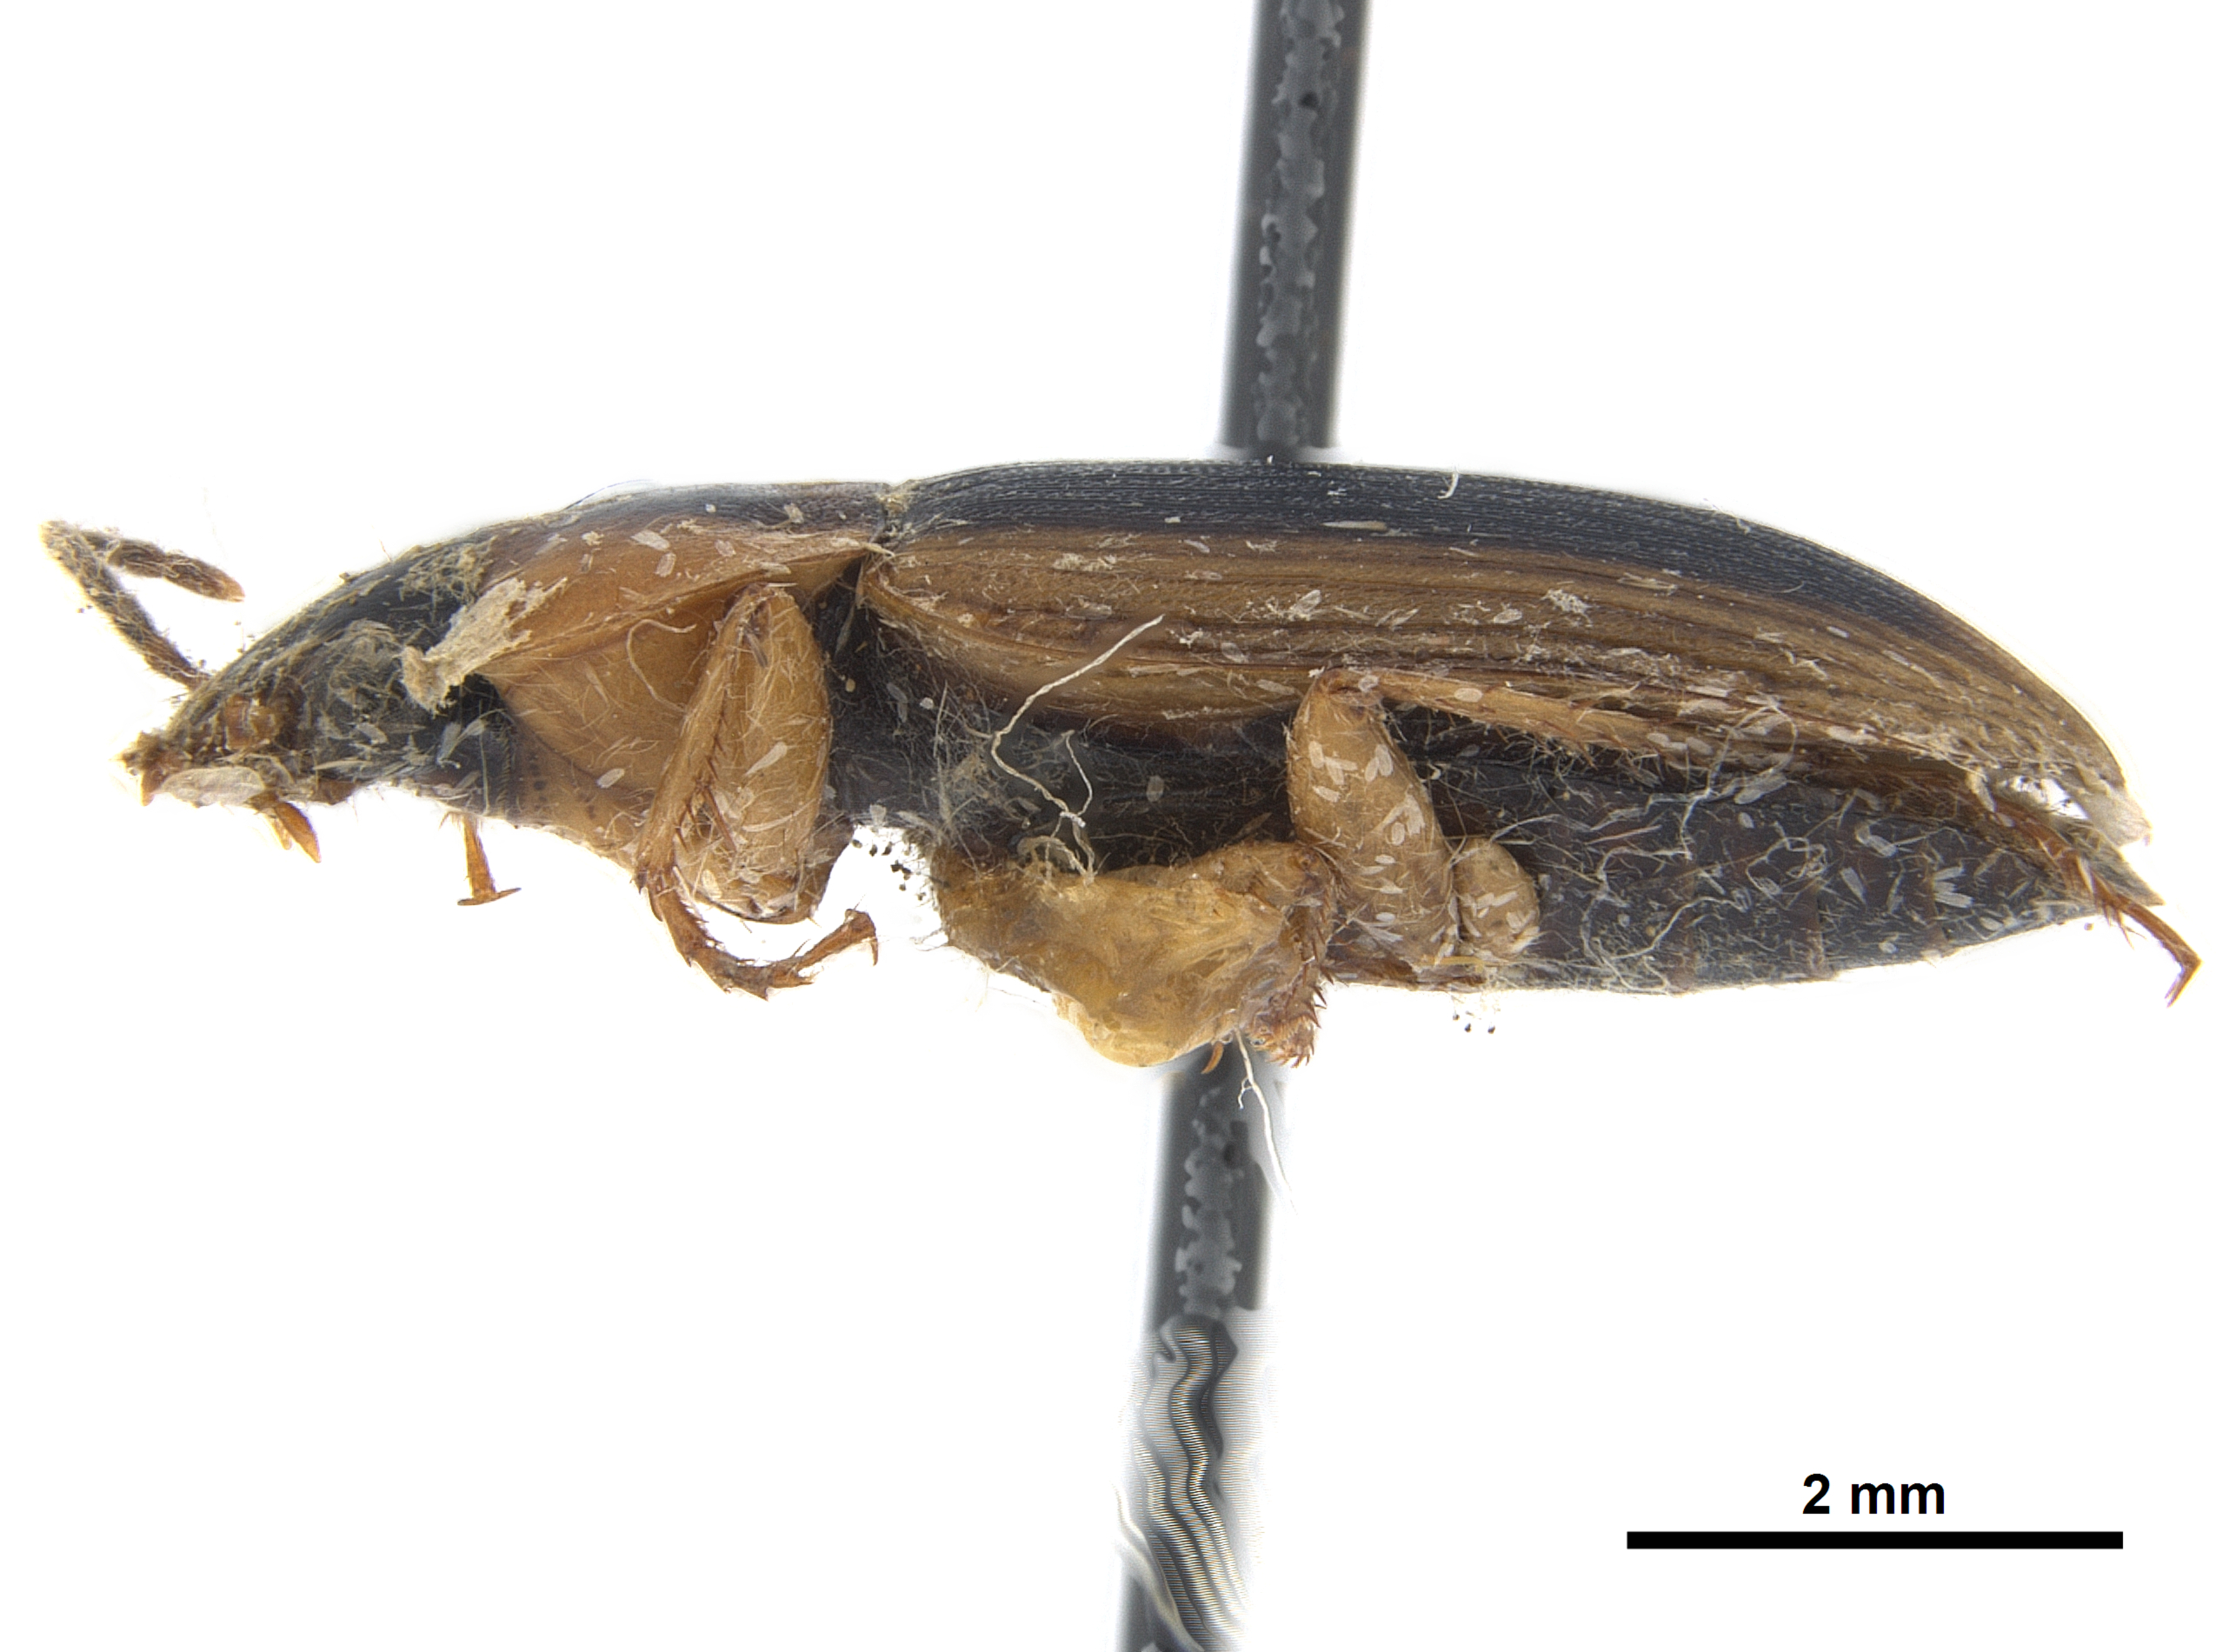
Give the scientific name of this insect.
Siopelus natalicus (also Aulacoryssus natilicus)
